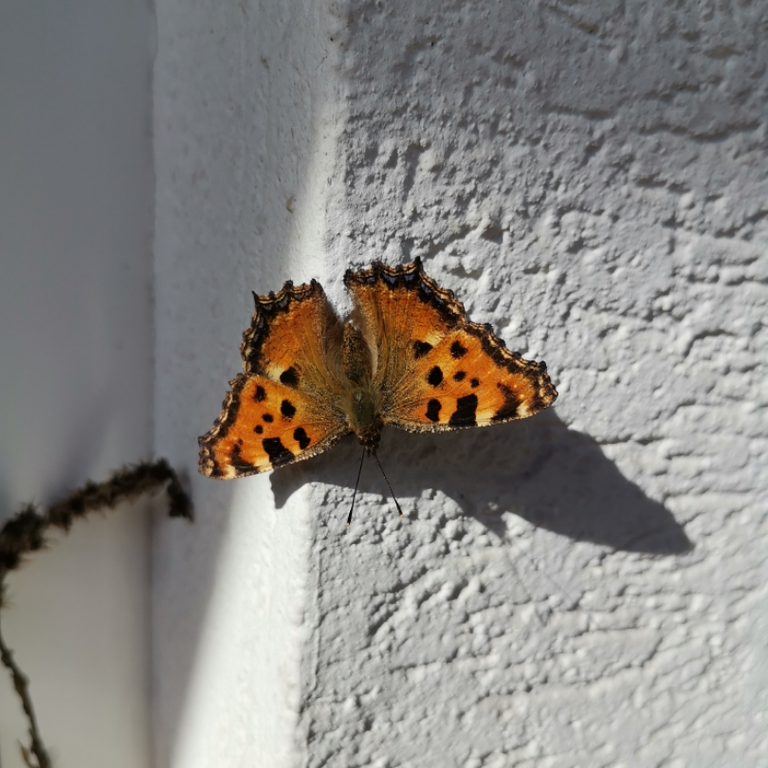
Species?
Nymphalis polychloros
